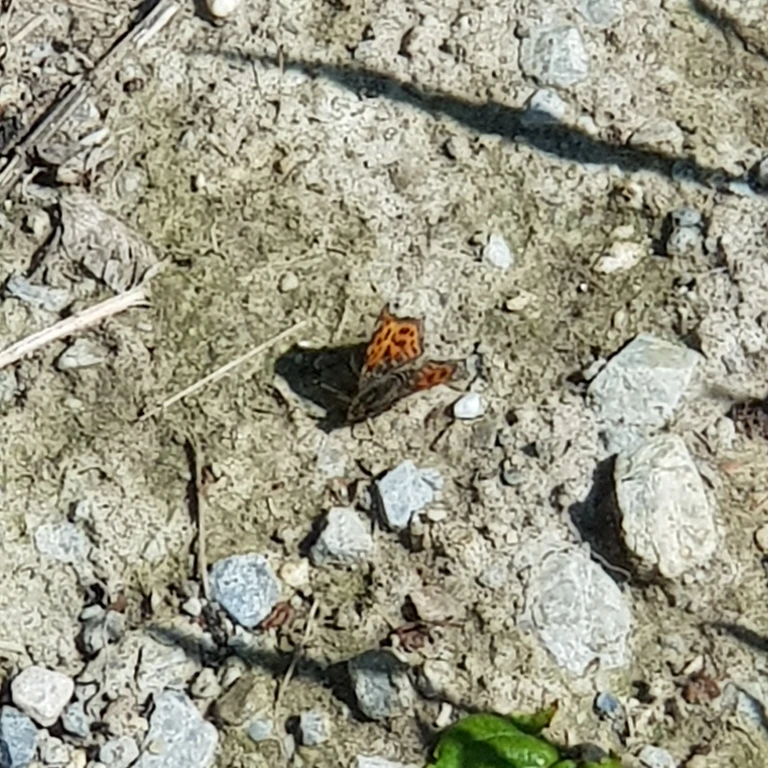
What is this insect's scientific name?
Araschnia levana
